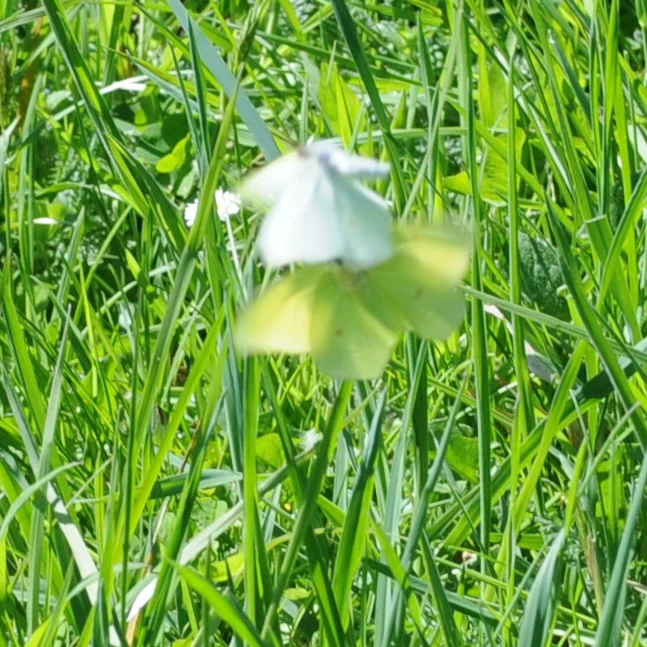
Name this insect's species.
Gonepteryx rhamni
